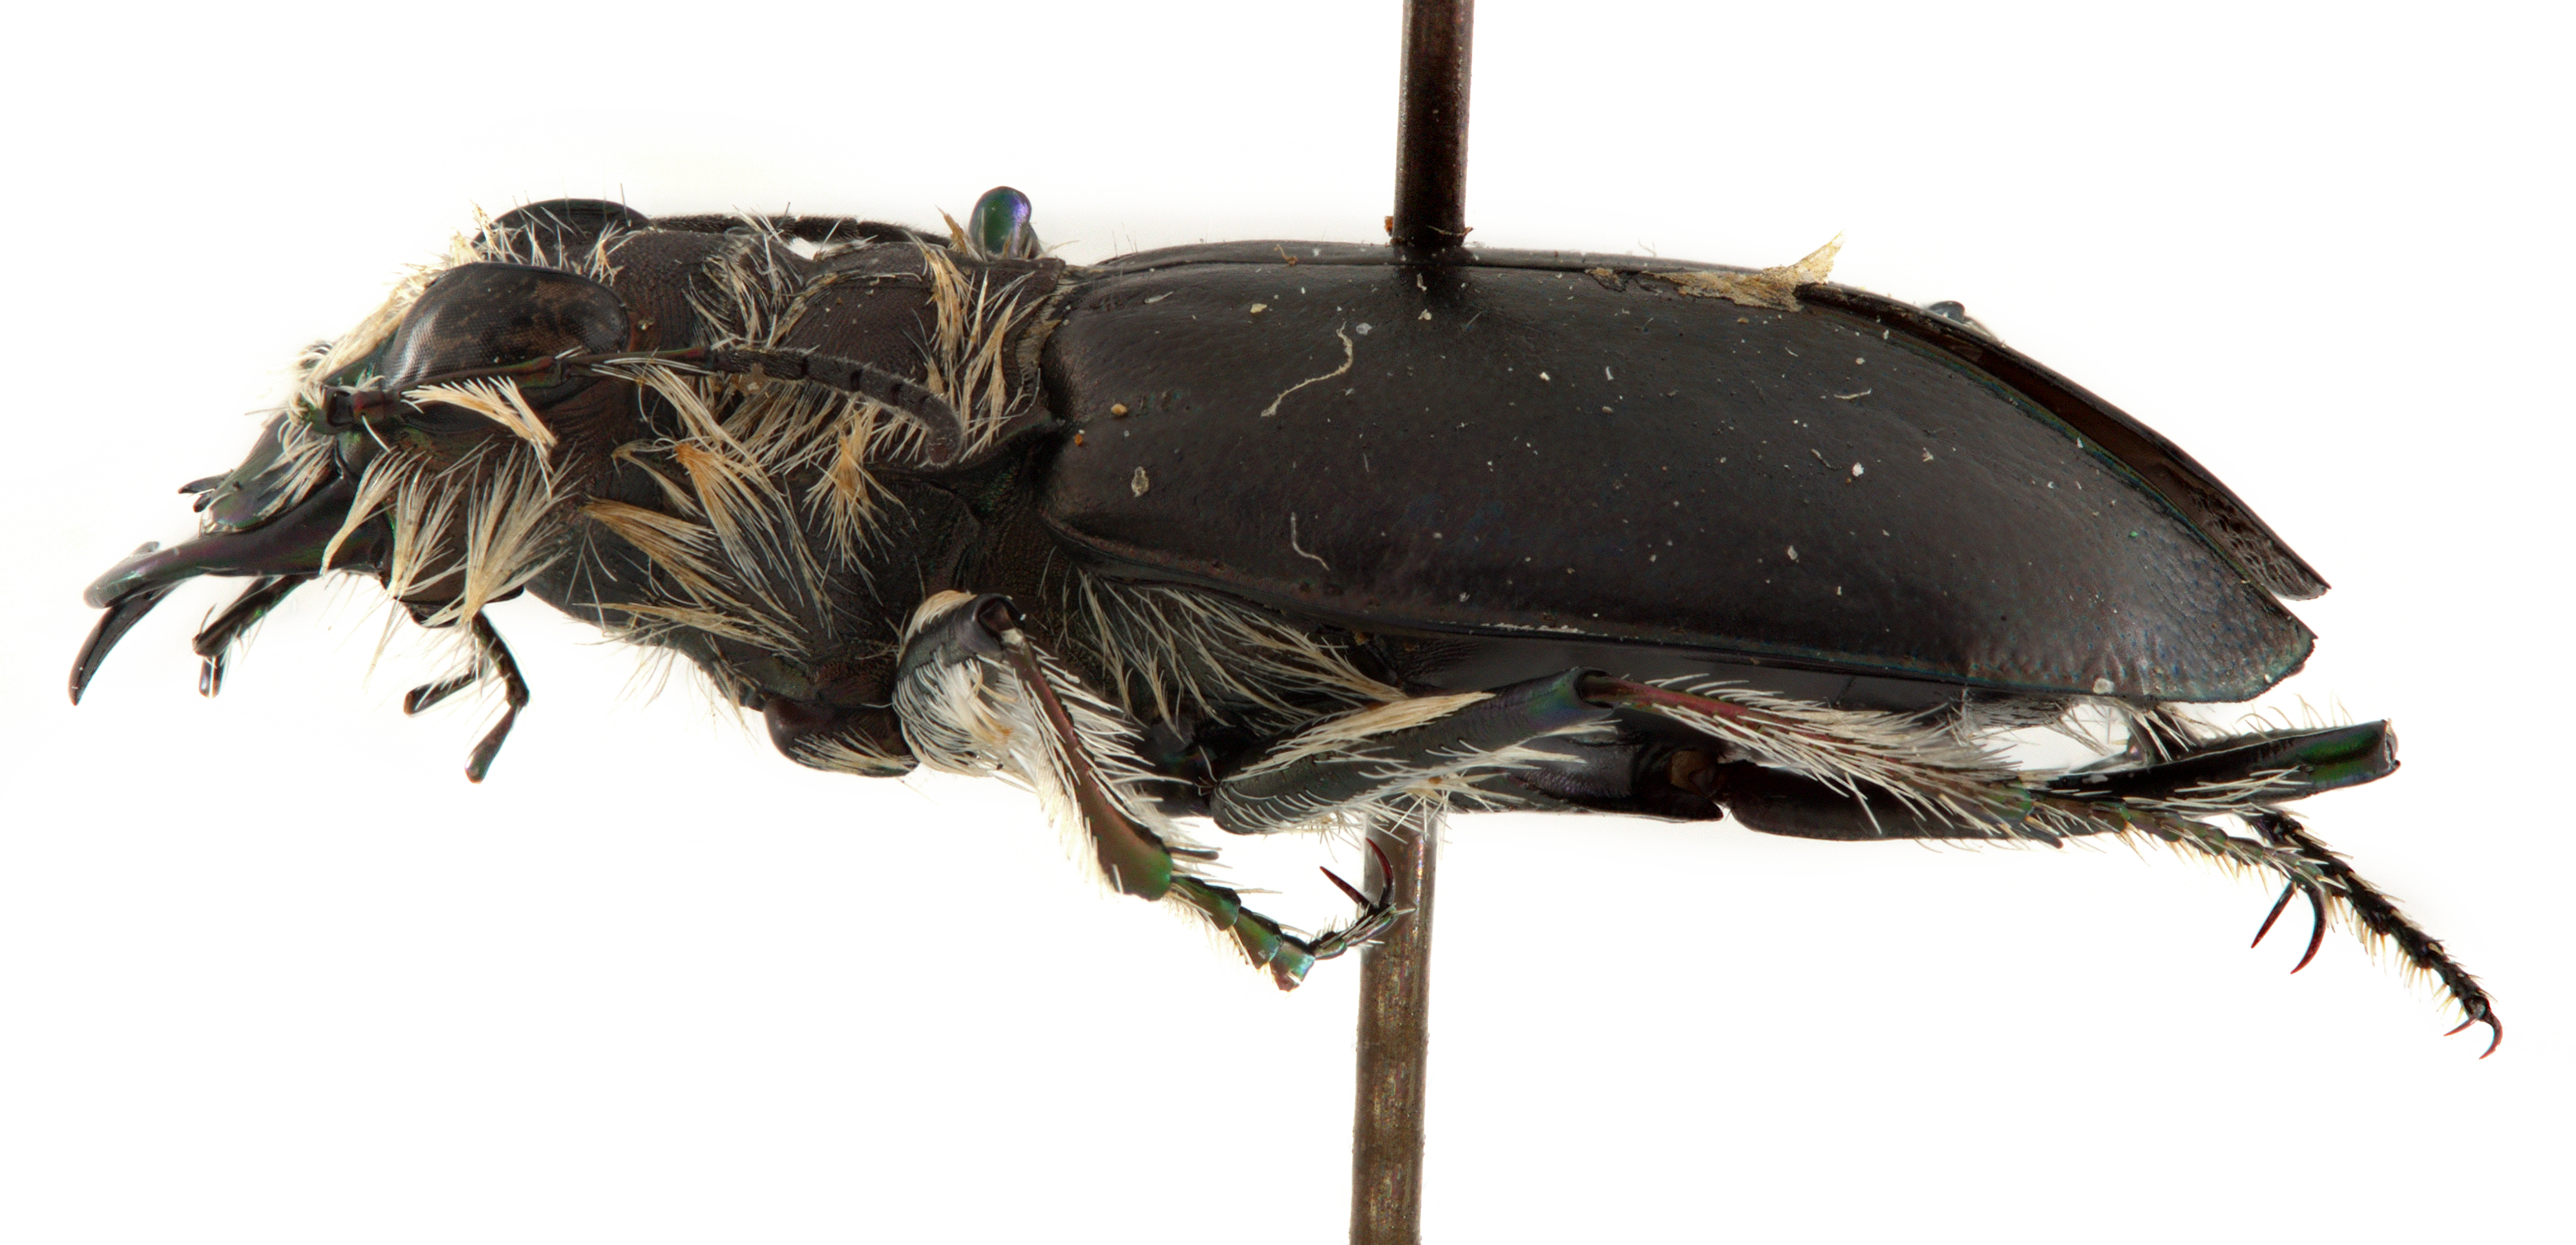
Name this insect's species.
Eurymorpha cyanipes
